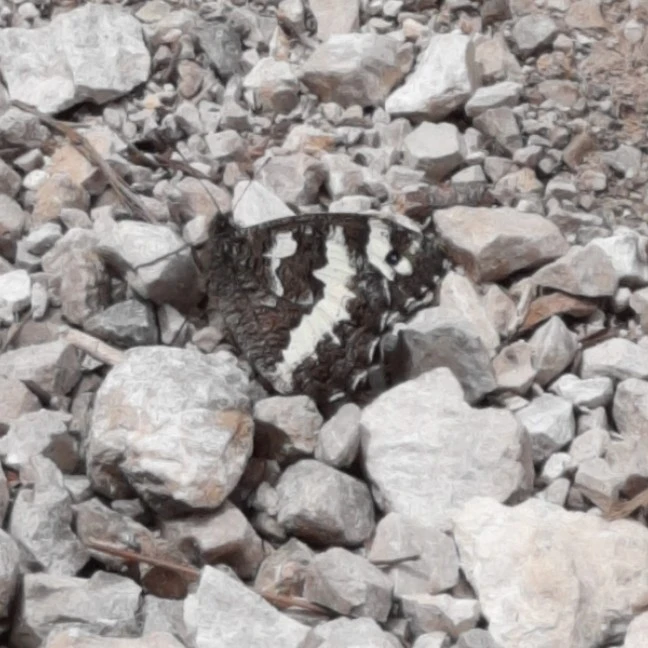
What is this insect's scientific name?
Brintesia circe
